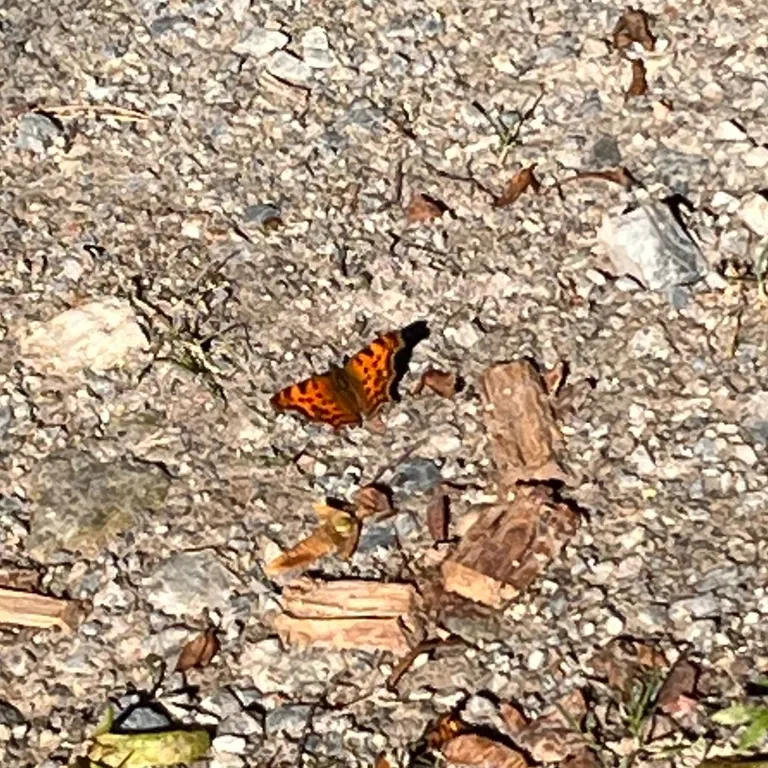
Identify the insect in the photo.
Polygonia c-album
